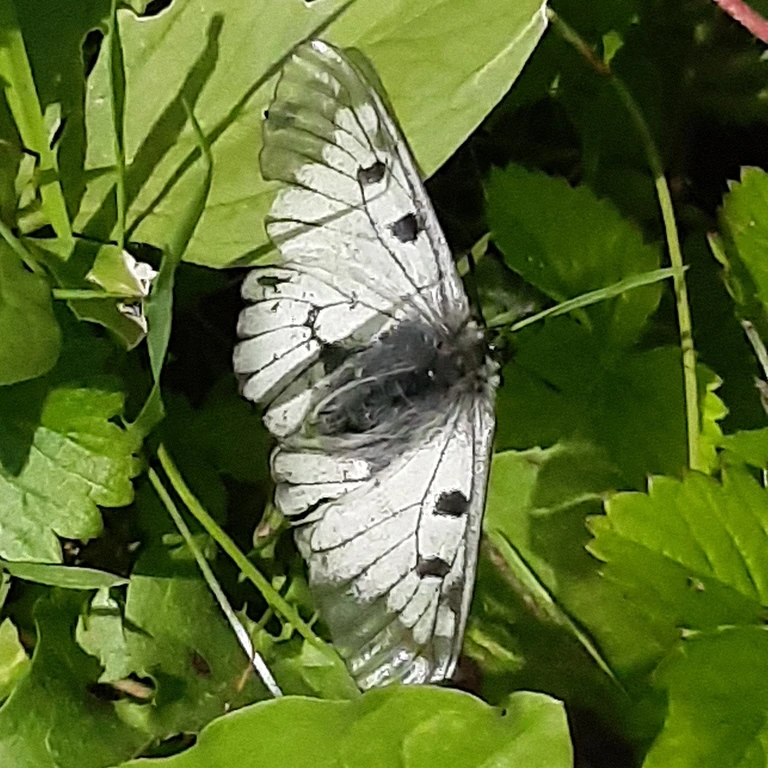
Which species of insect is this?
Parnassius mnemosyne
